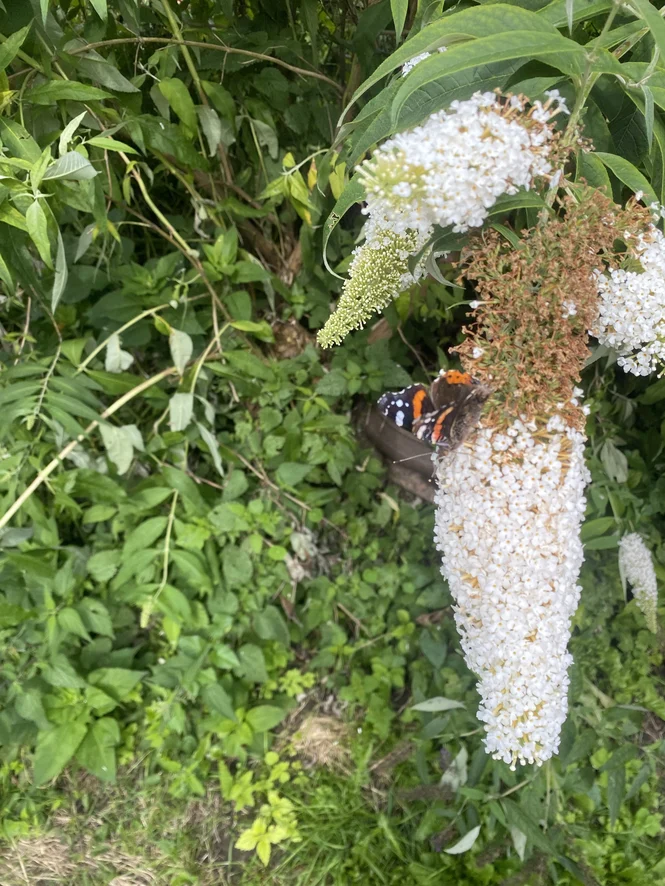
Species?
Vanessa atalanta
